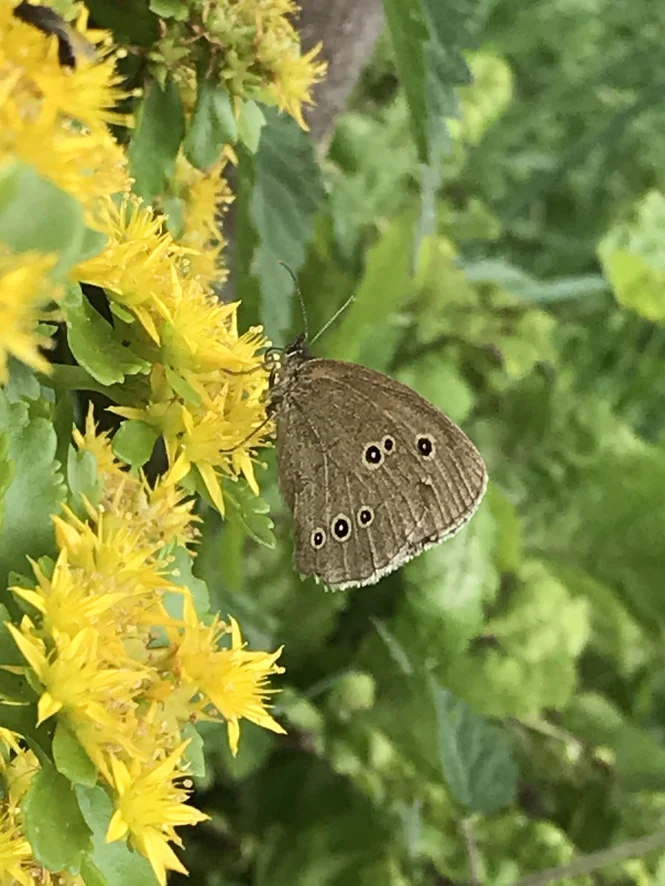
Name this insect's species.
Aphantopus hyperantus
